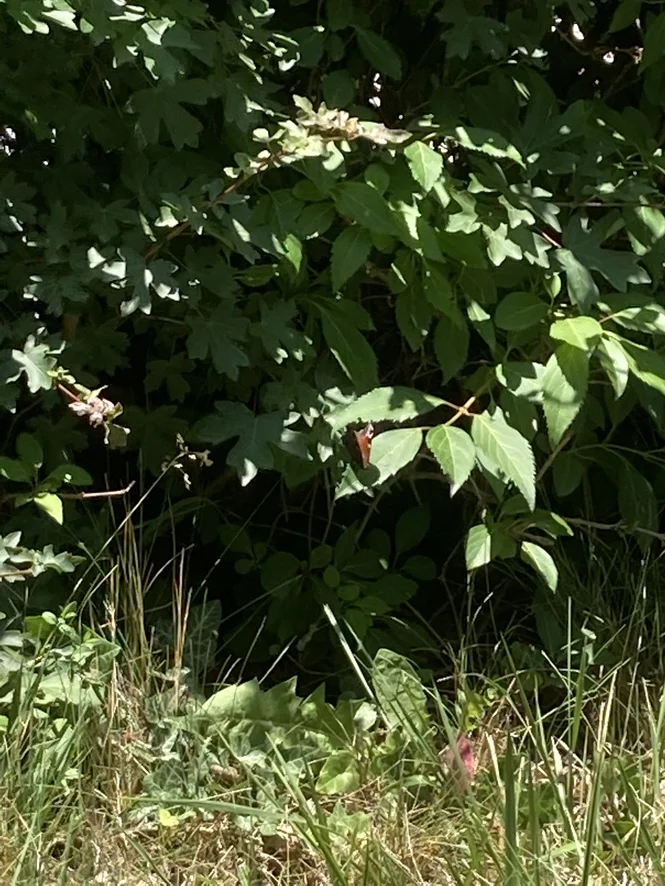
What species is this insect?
Aglais io
